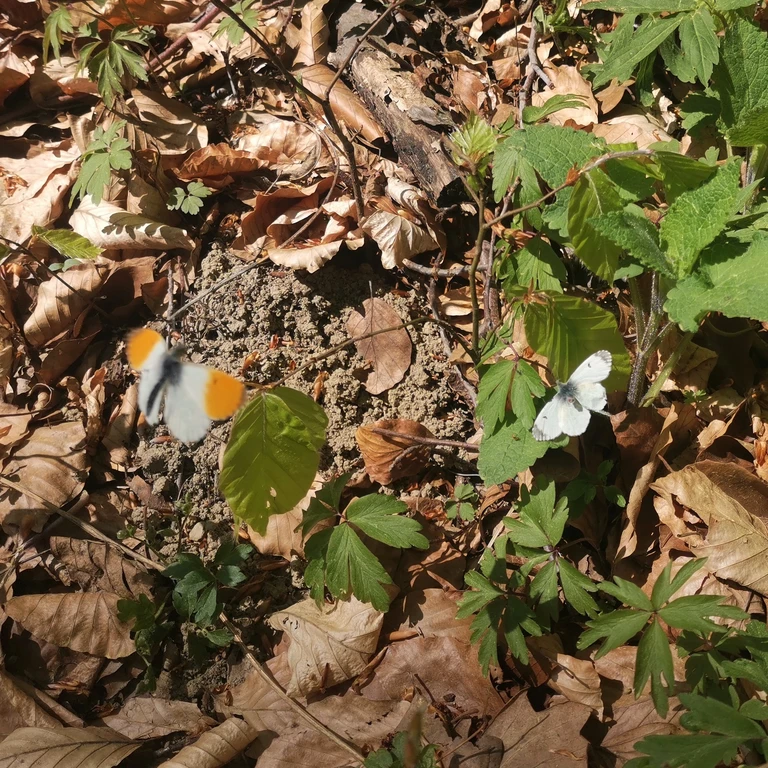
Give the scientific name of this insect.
Anthocharis cardamines
